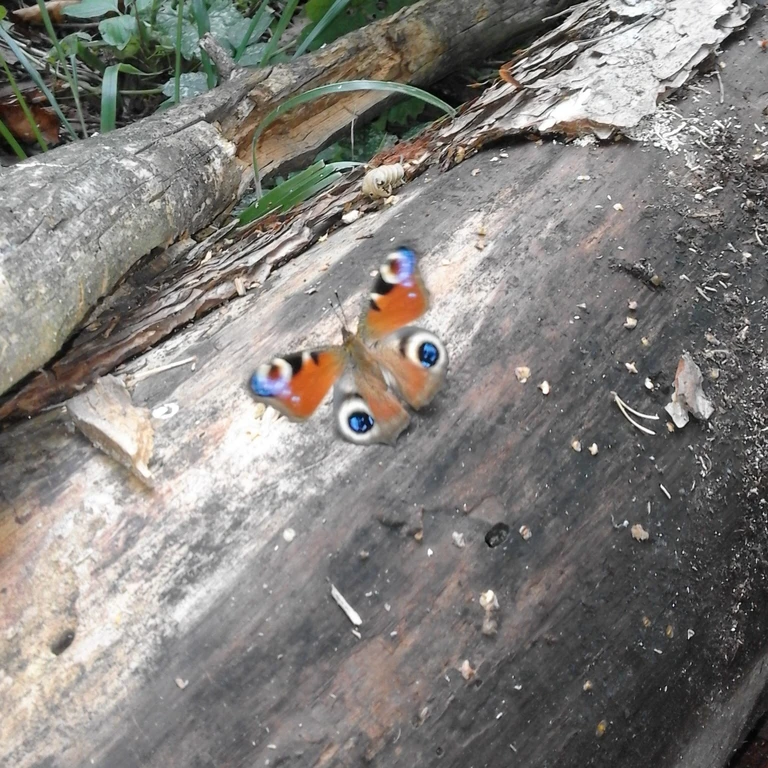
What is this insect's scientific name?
Aglais io
